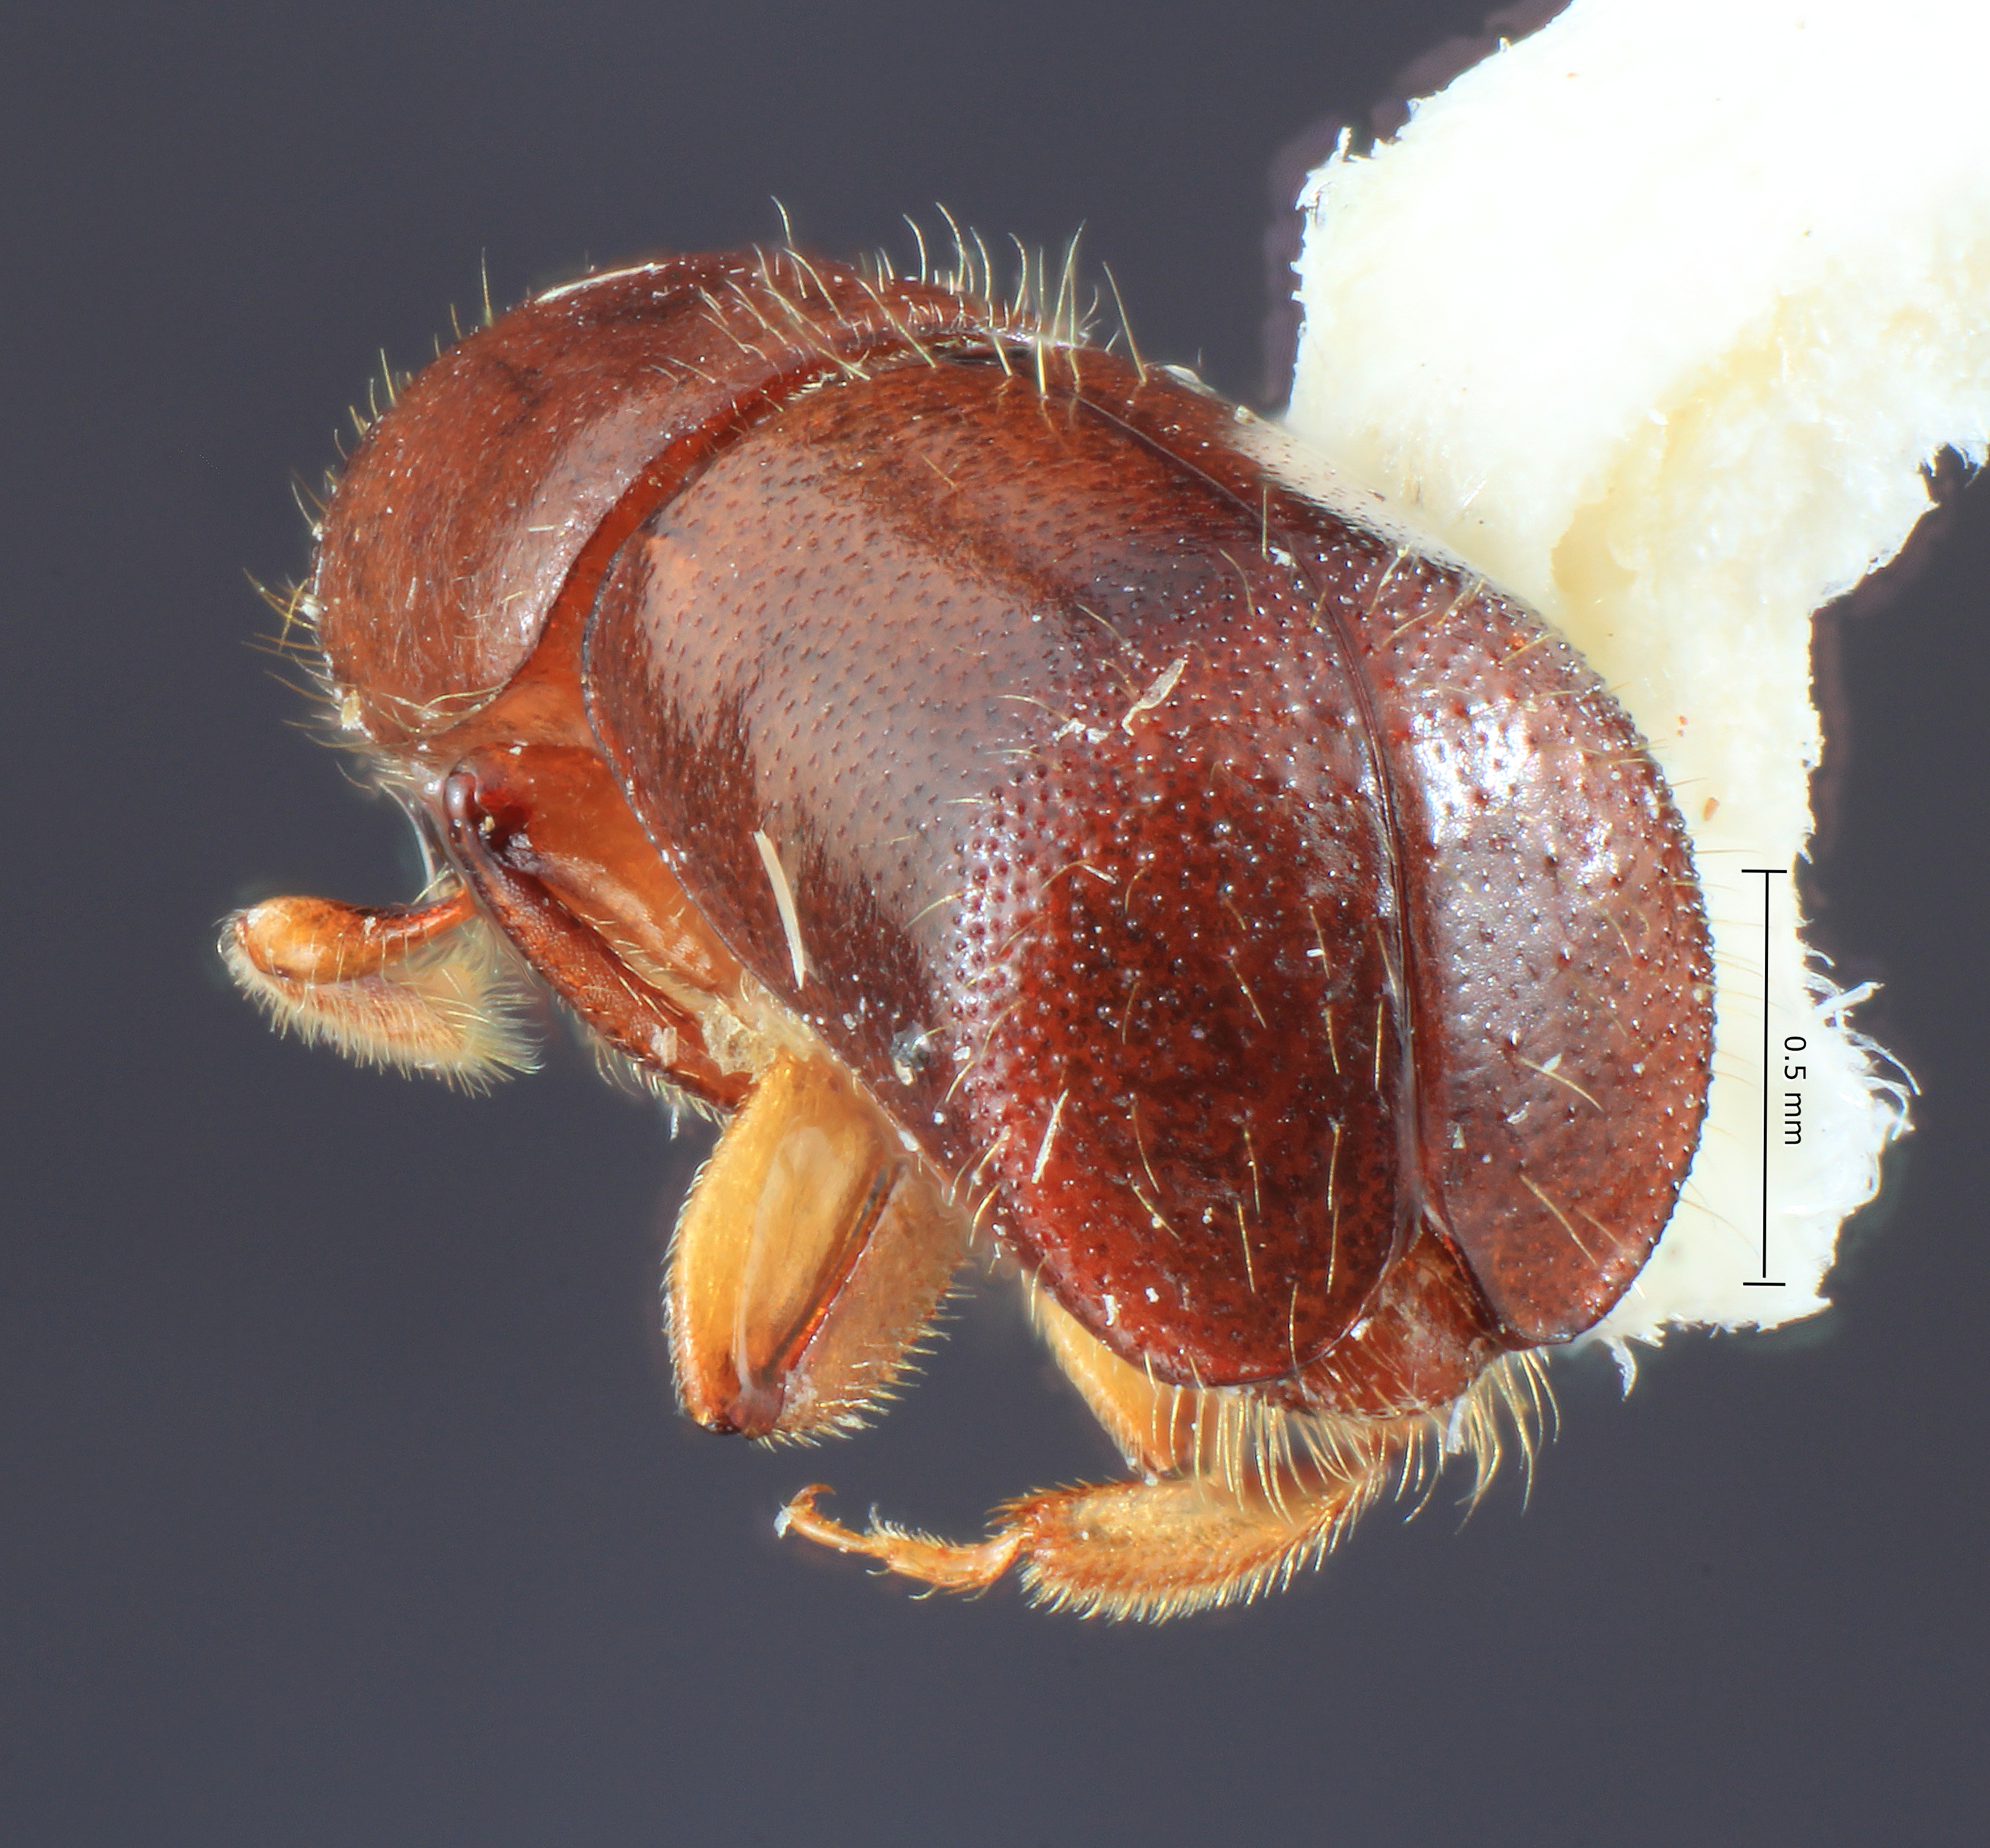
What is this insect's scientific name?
Brachyspartus moritzi
